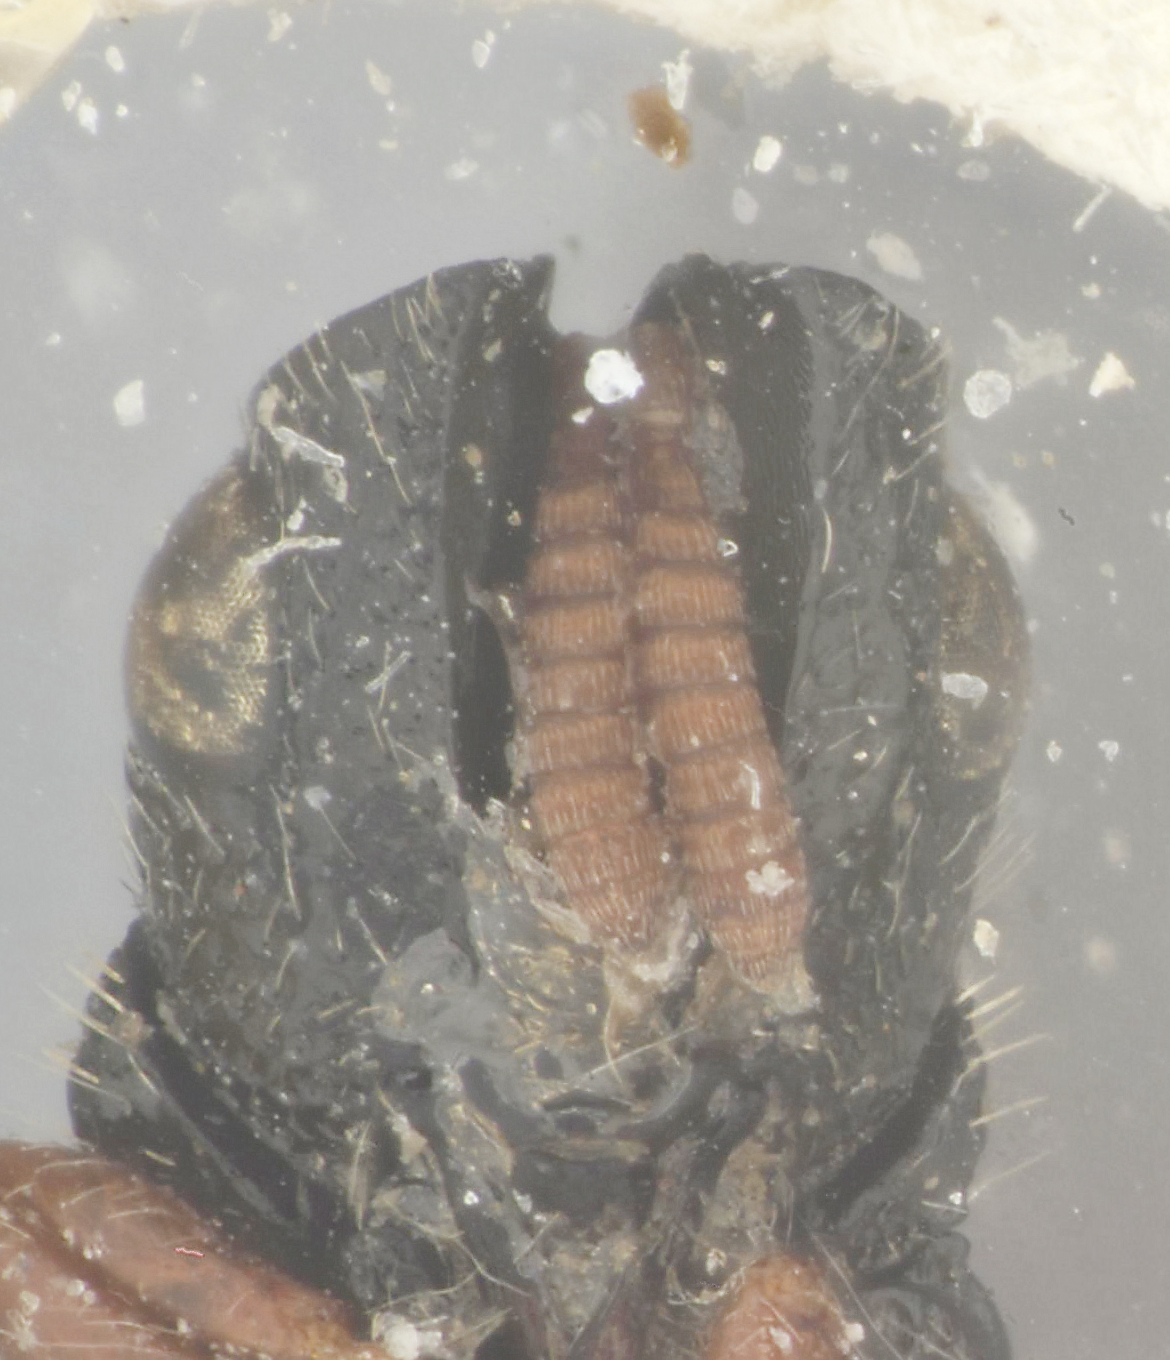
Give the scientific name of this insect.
Brachymeria mathurai
